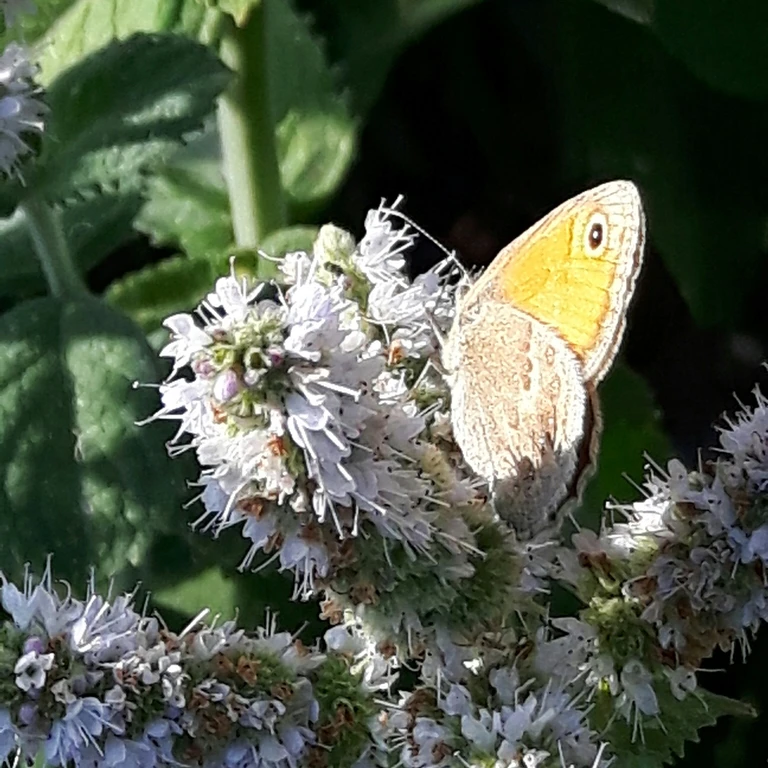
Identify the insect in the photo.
Coenonympha pamphilus
